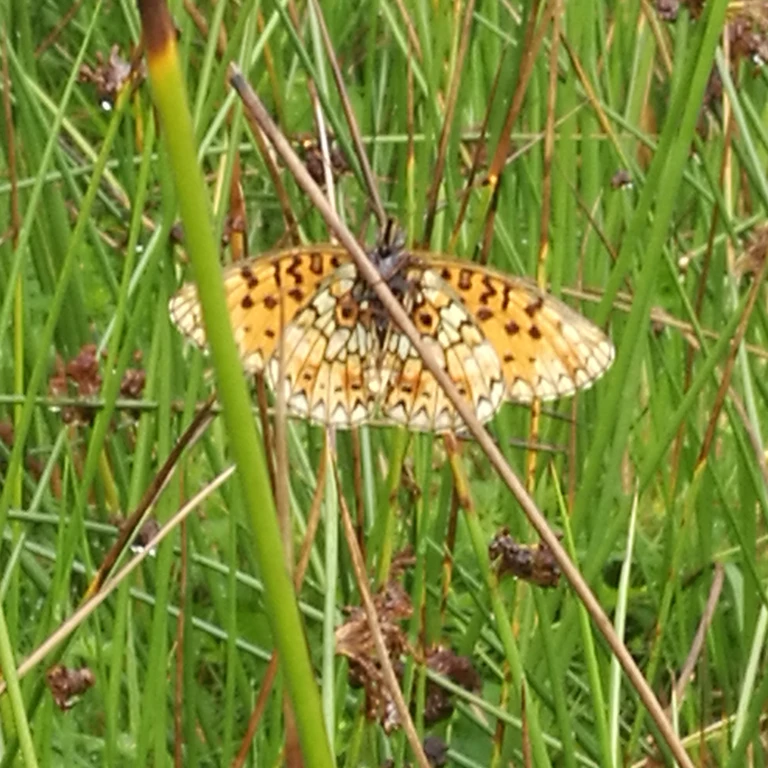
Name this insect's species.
Boloria selene
